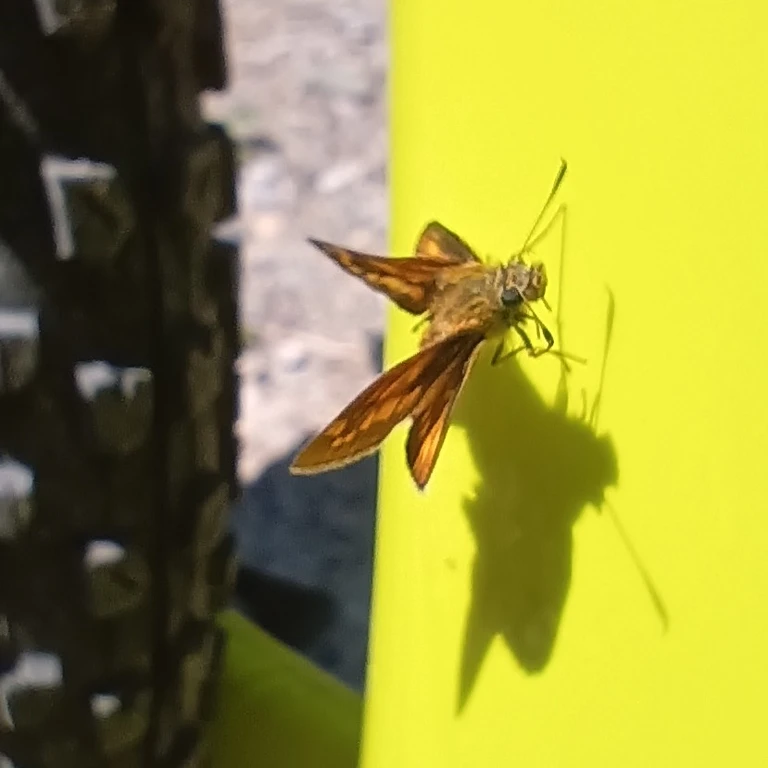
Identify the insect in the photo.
Ochlodes sylvanus (also Ochlodes venata)
